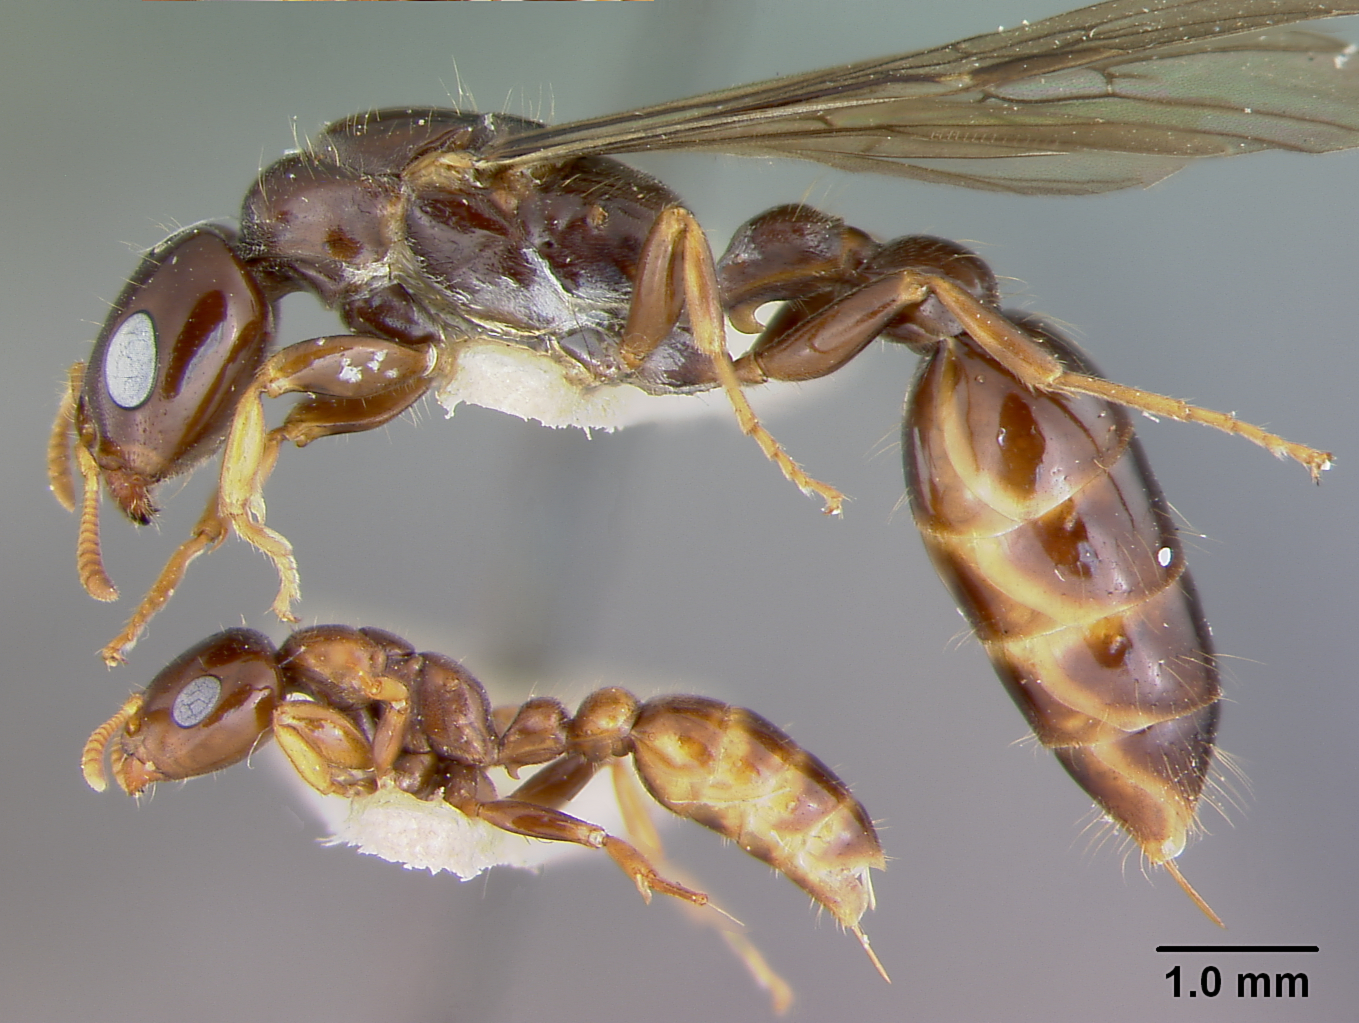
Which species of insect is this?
Pseudomyrma maligna
